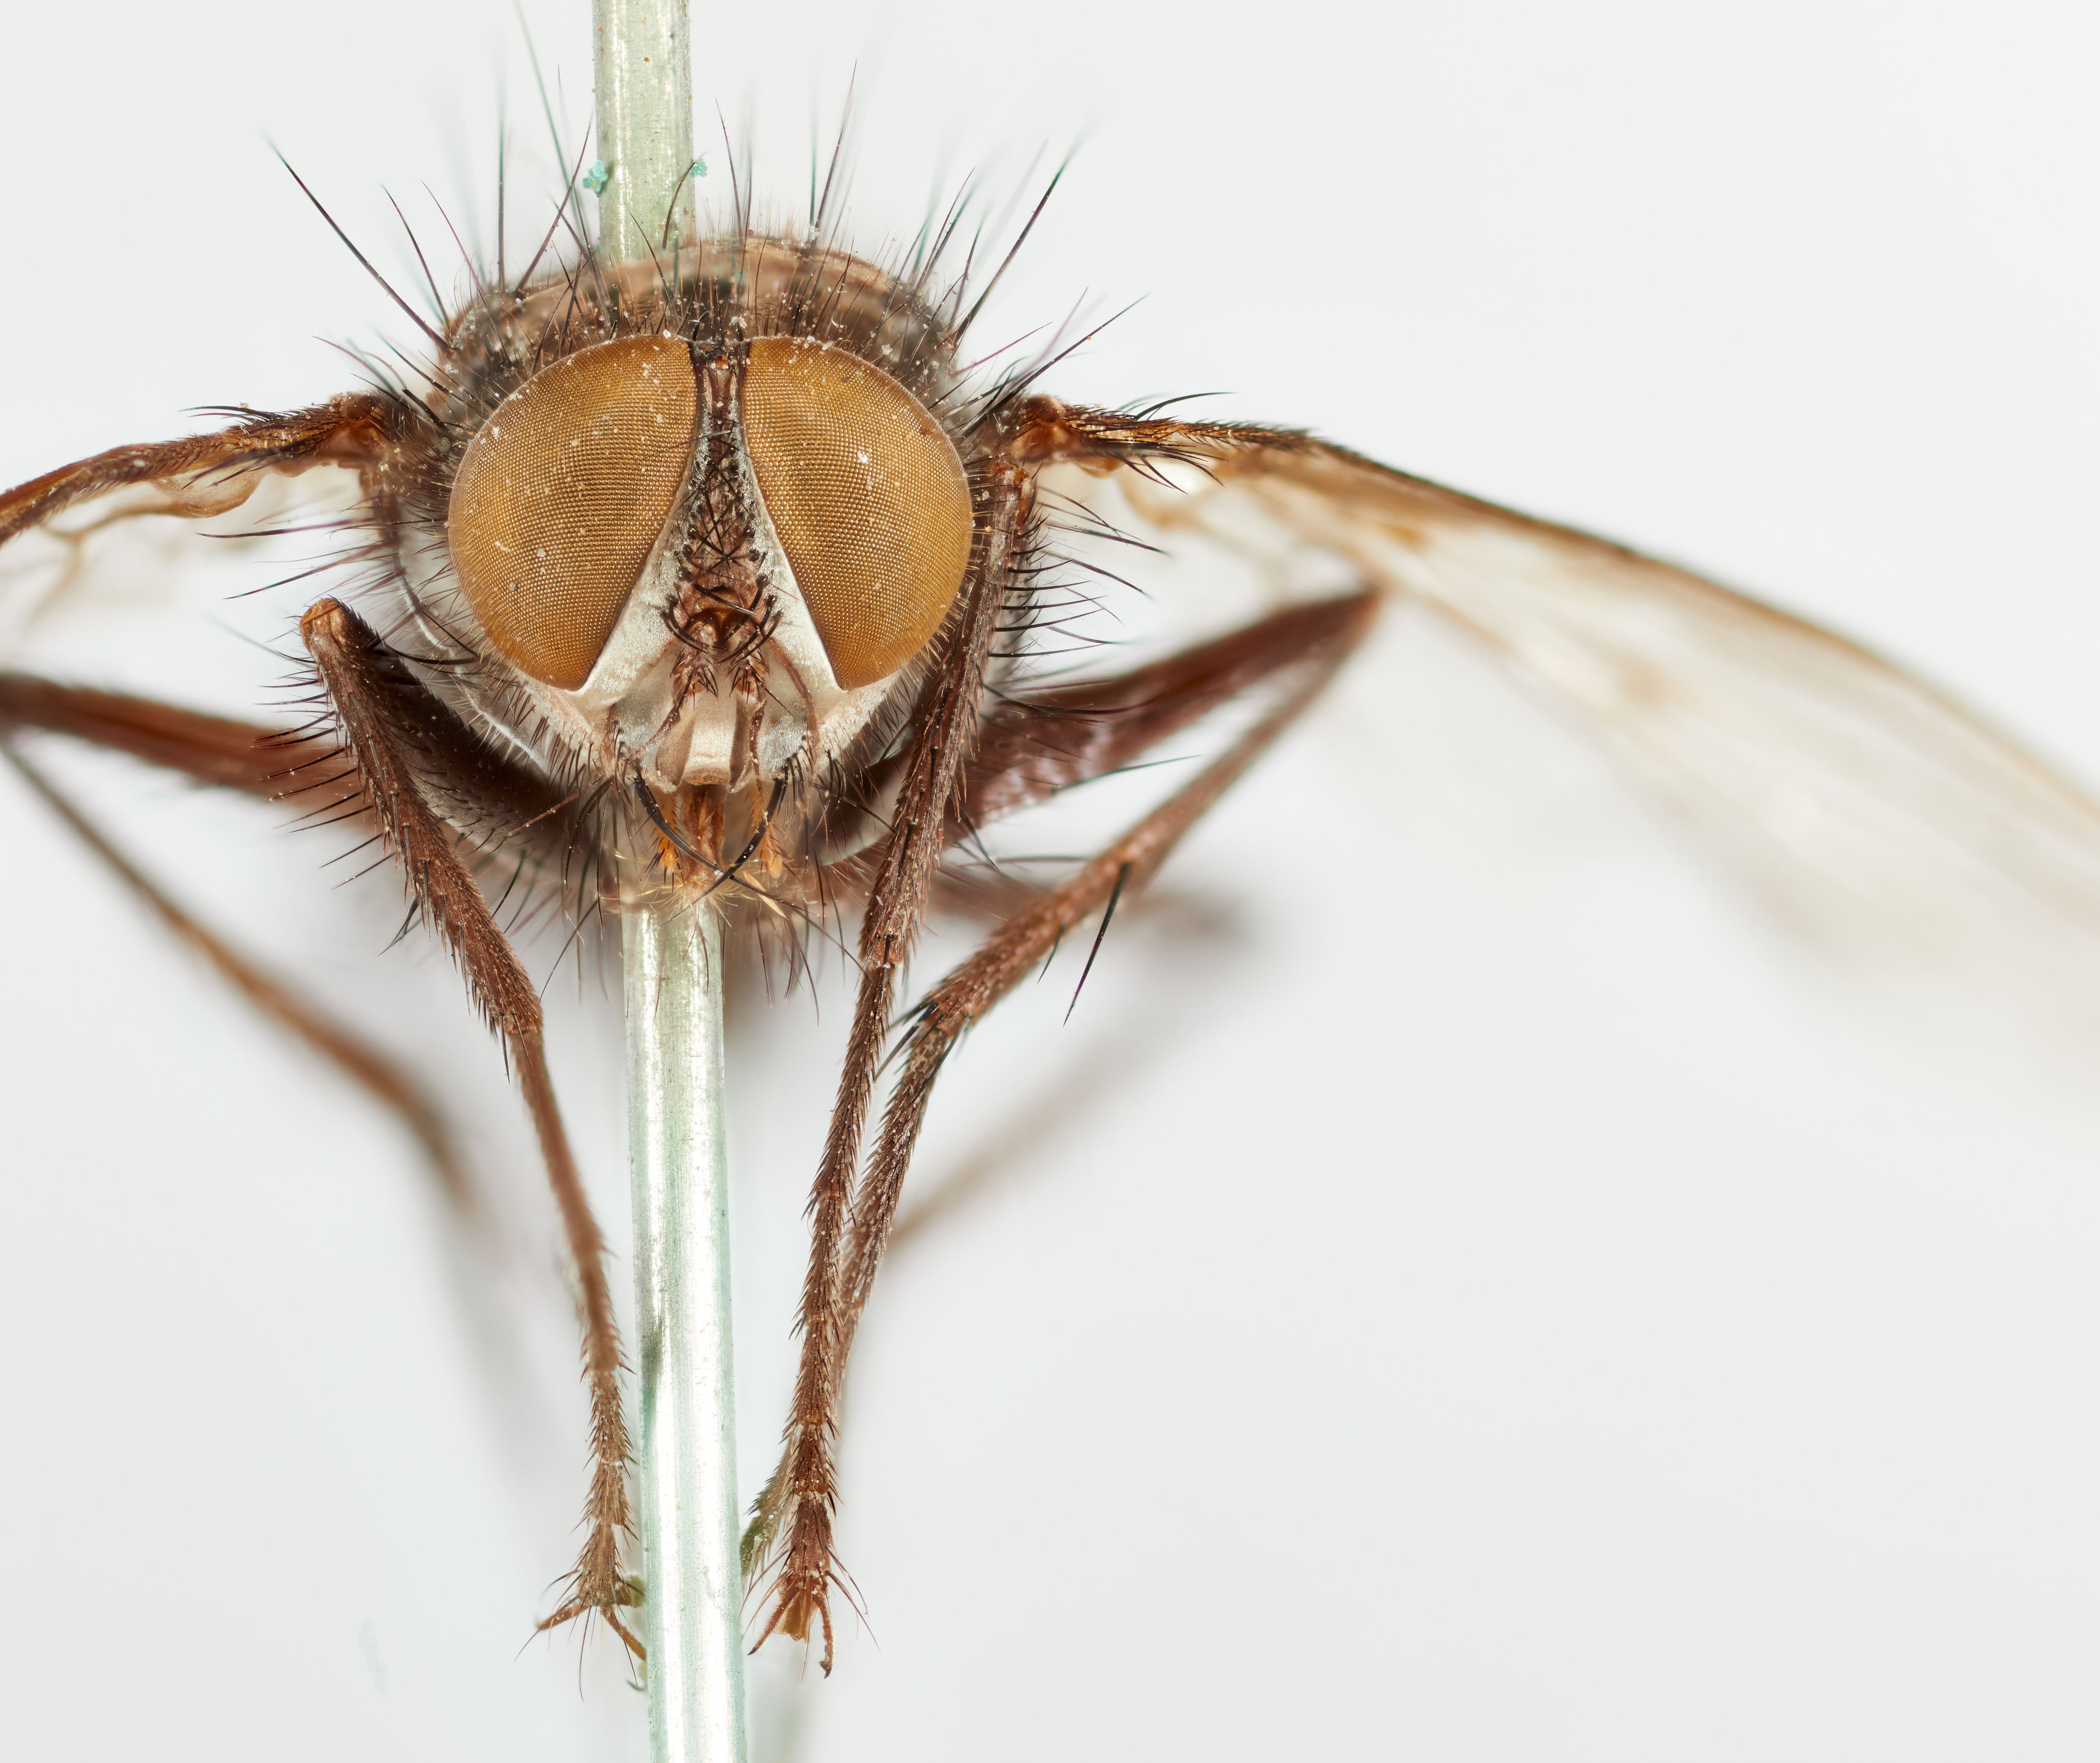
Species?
Uromacquartia halisidotae
